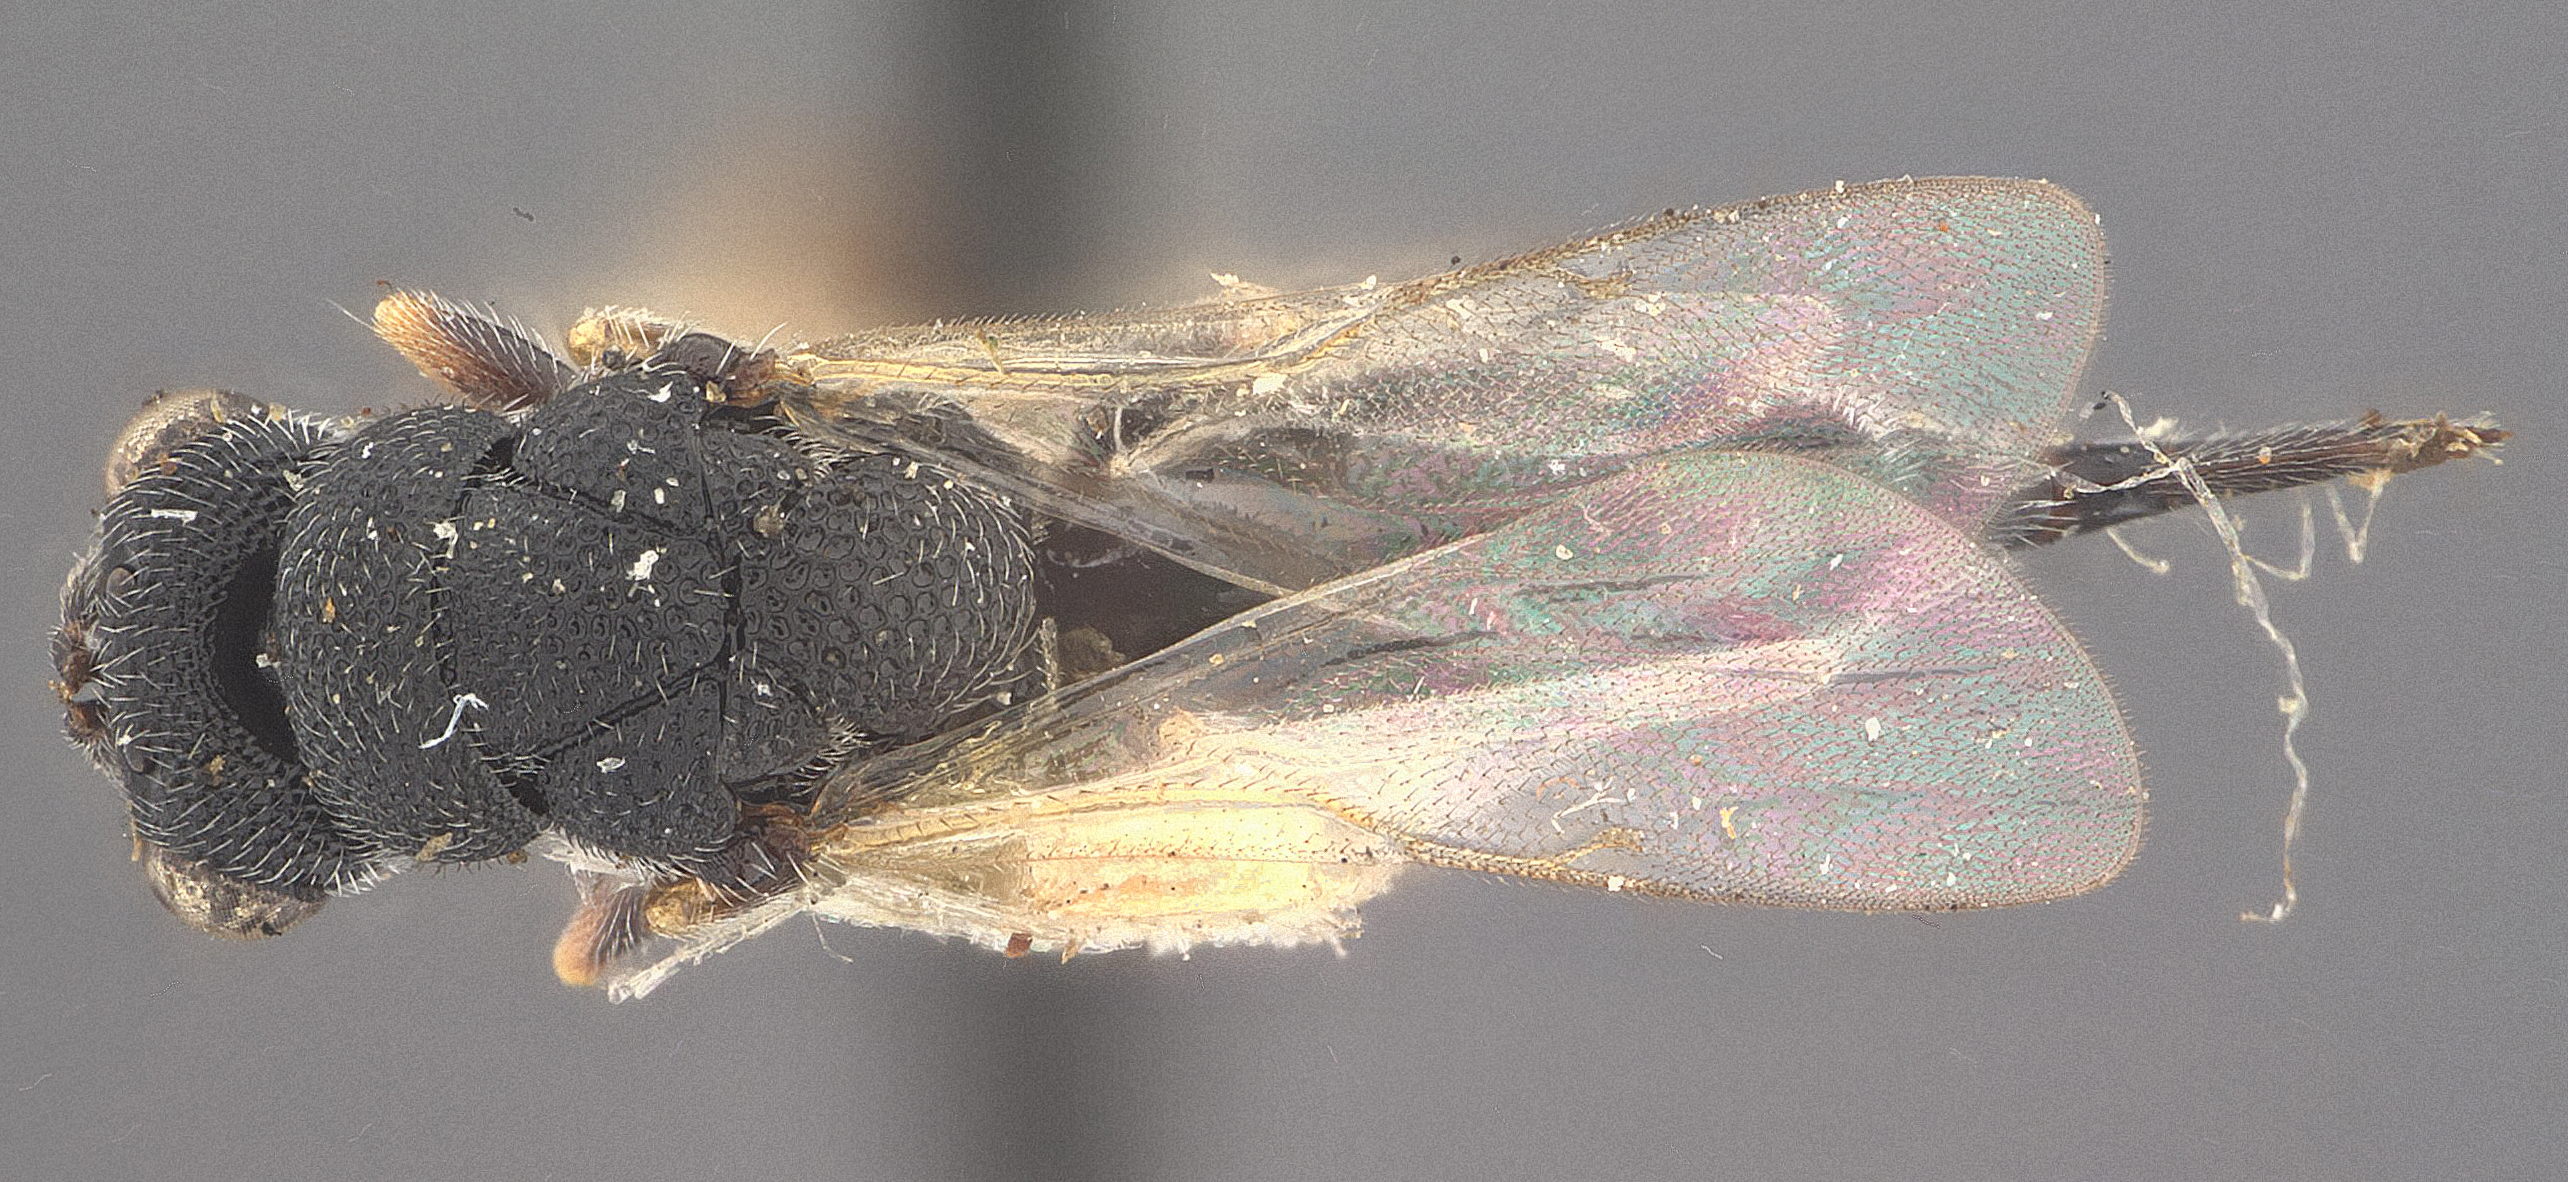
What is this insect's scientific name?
Eurytoma gigantea
